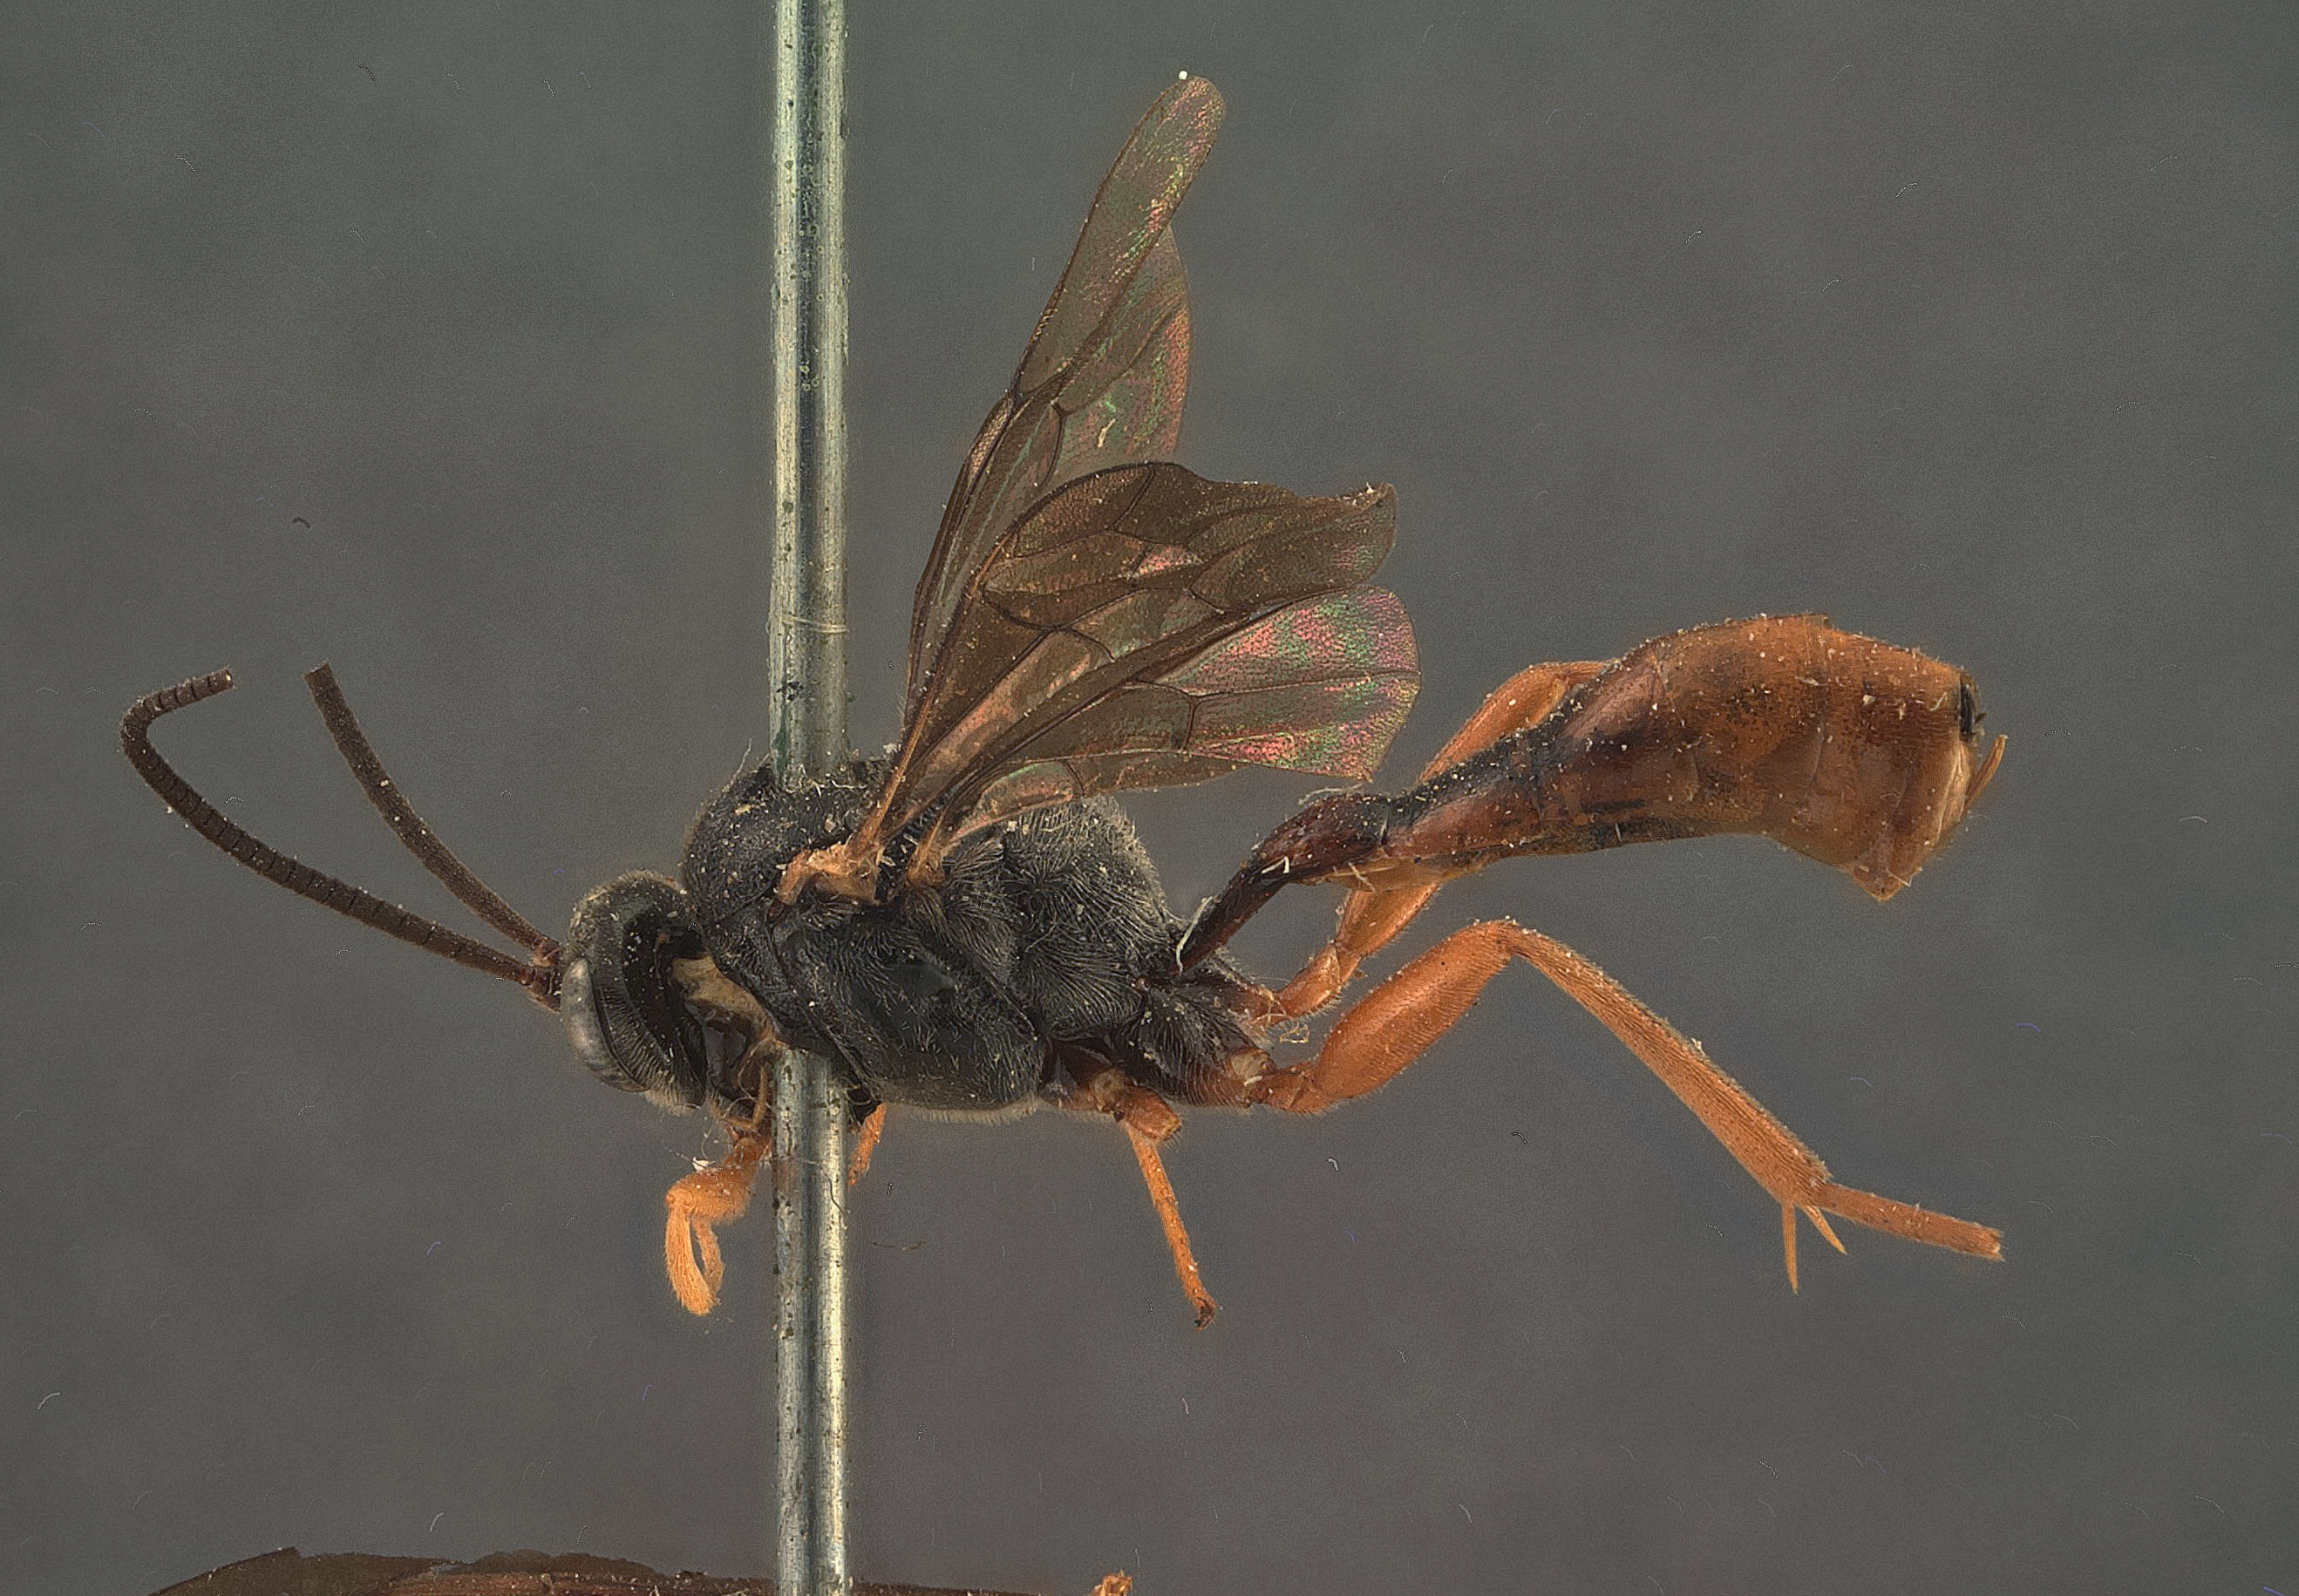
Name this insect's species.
Charops fuscipennis
